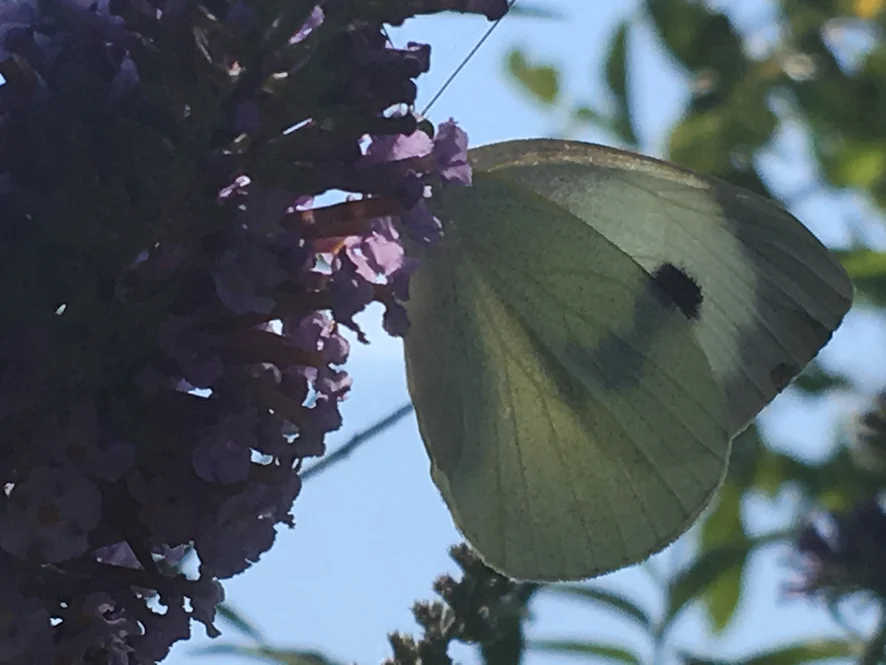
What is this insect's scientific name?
Pieris brassicae
